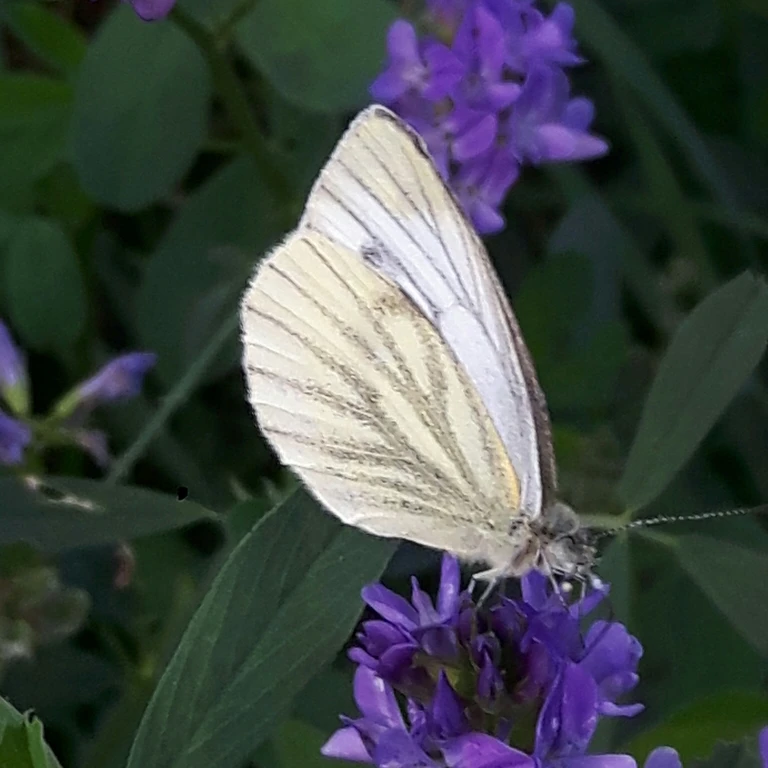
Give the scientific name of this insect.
Pieris napi
